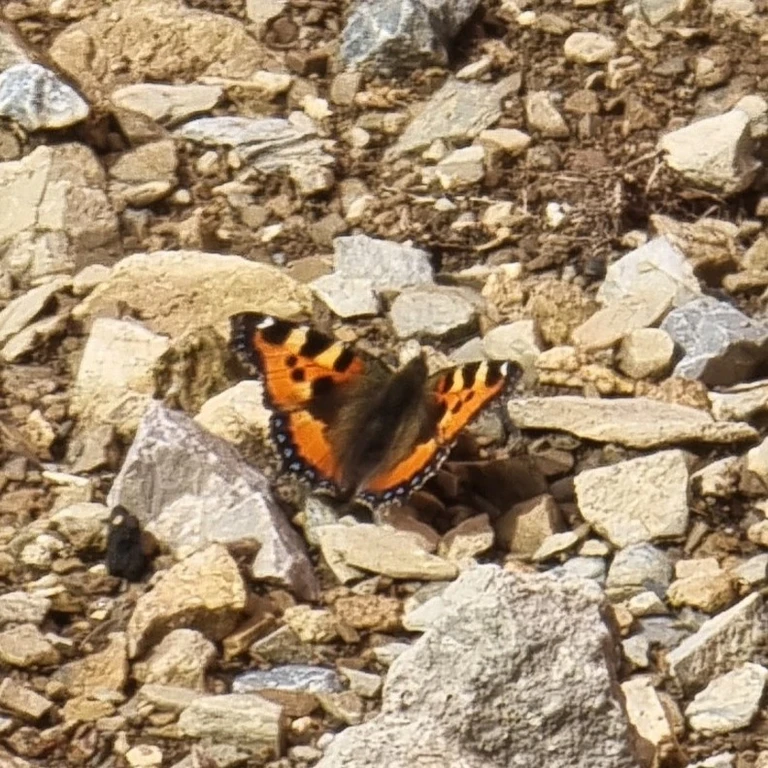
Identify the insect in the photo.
Aglais urticae
